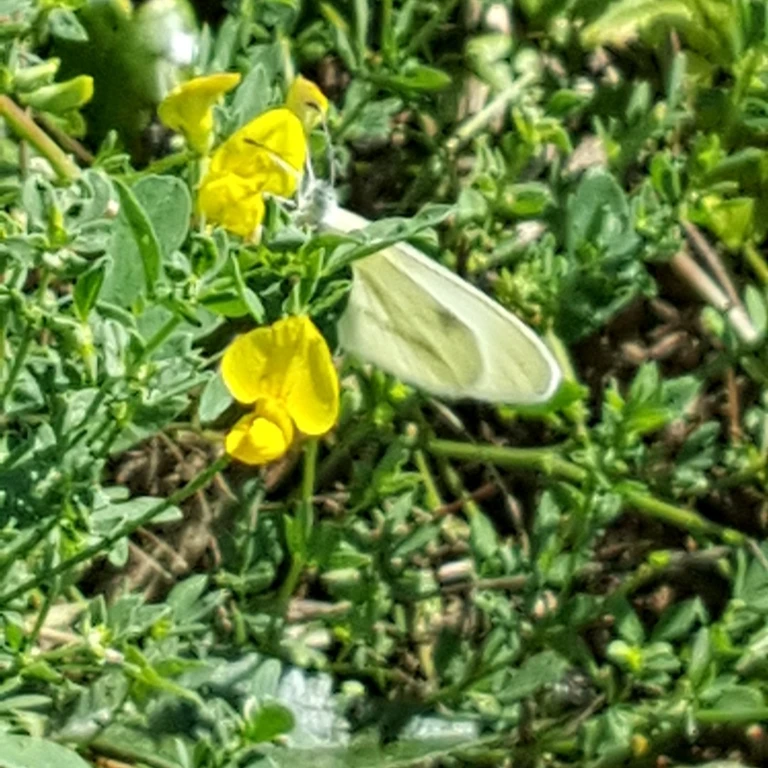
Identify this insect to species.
Leptidea sinapis/juvernica
